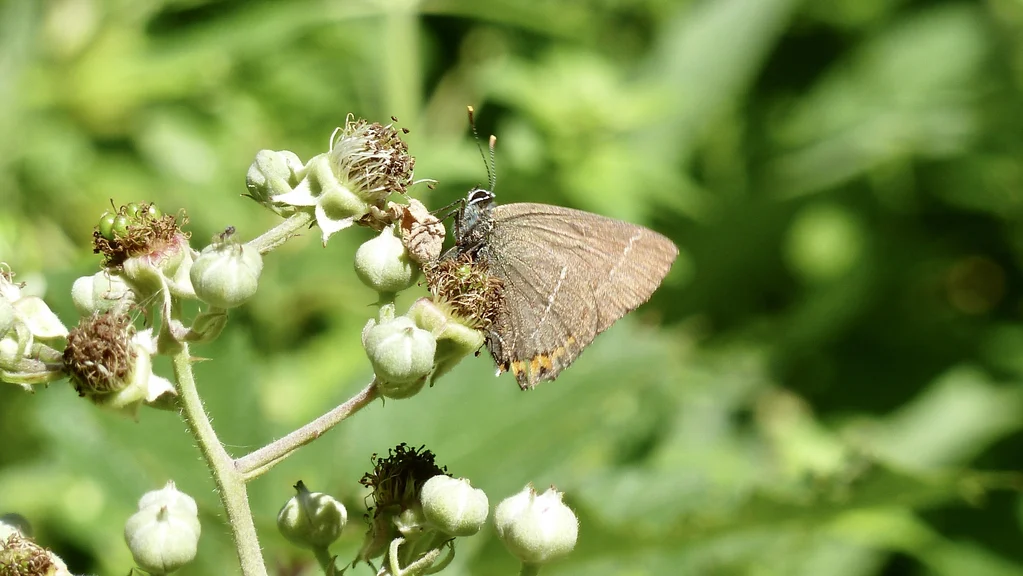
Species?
Satyrium w-album
